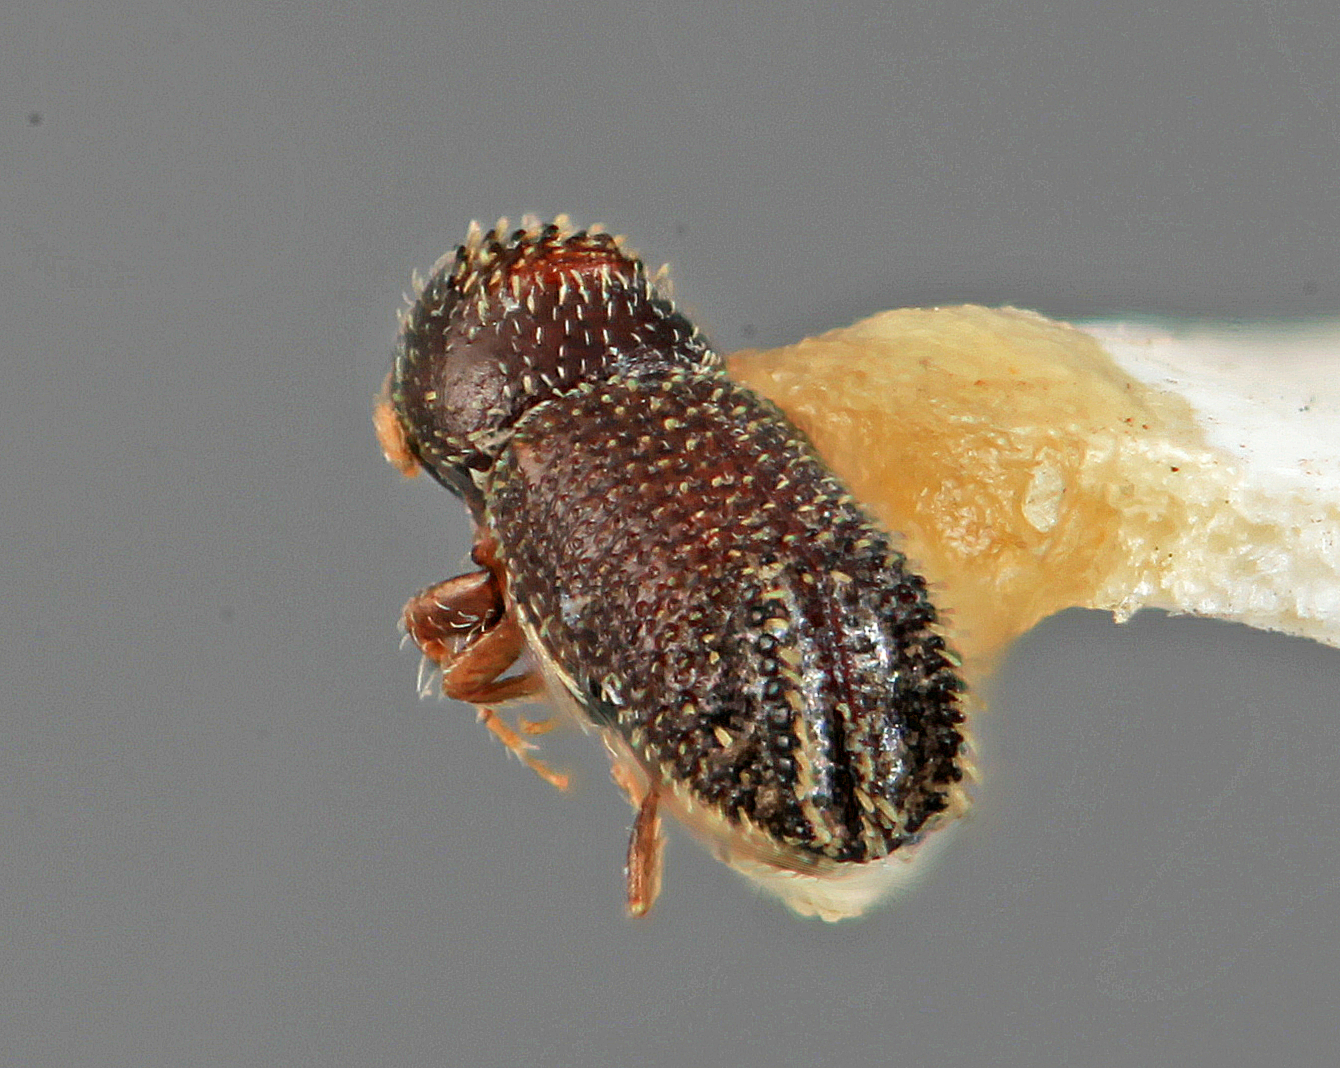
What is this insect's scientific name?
Pseudothysanoes vallatus
